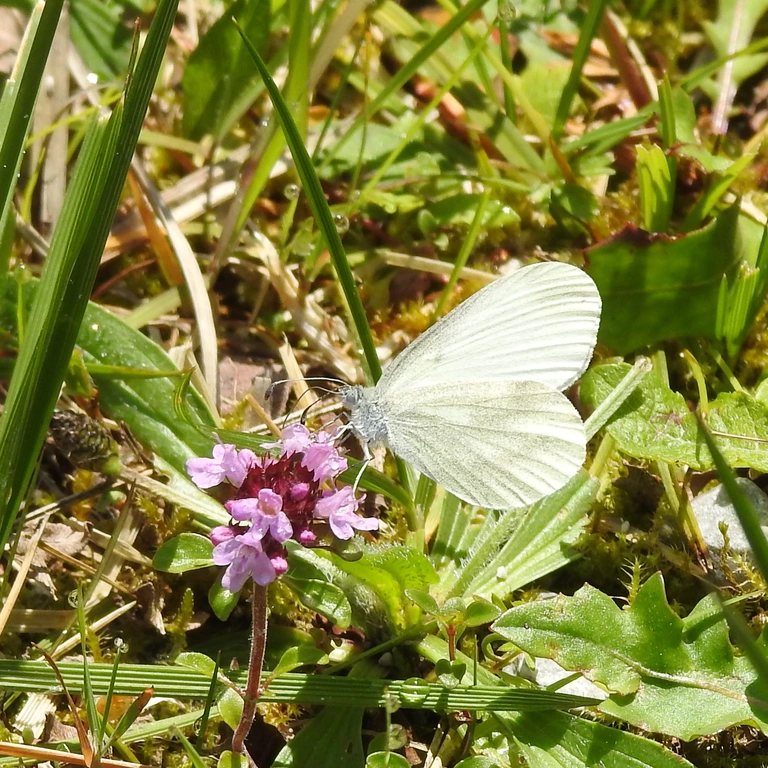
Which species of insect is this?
Leptidea sinapis/juvernica
